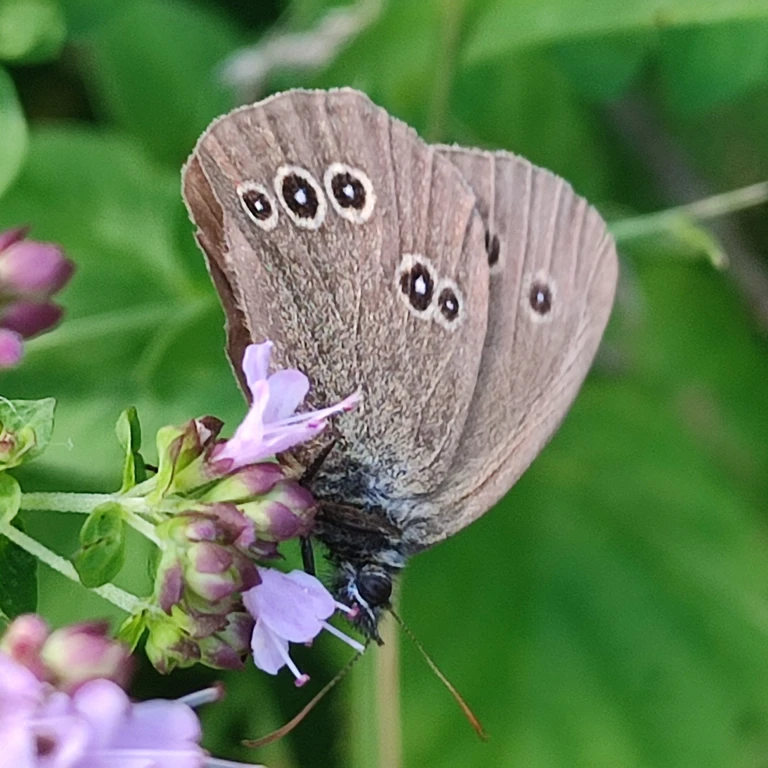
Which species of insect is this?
Aphantopus hyperantus
